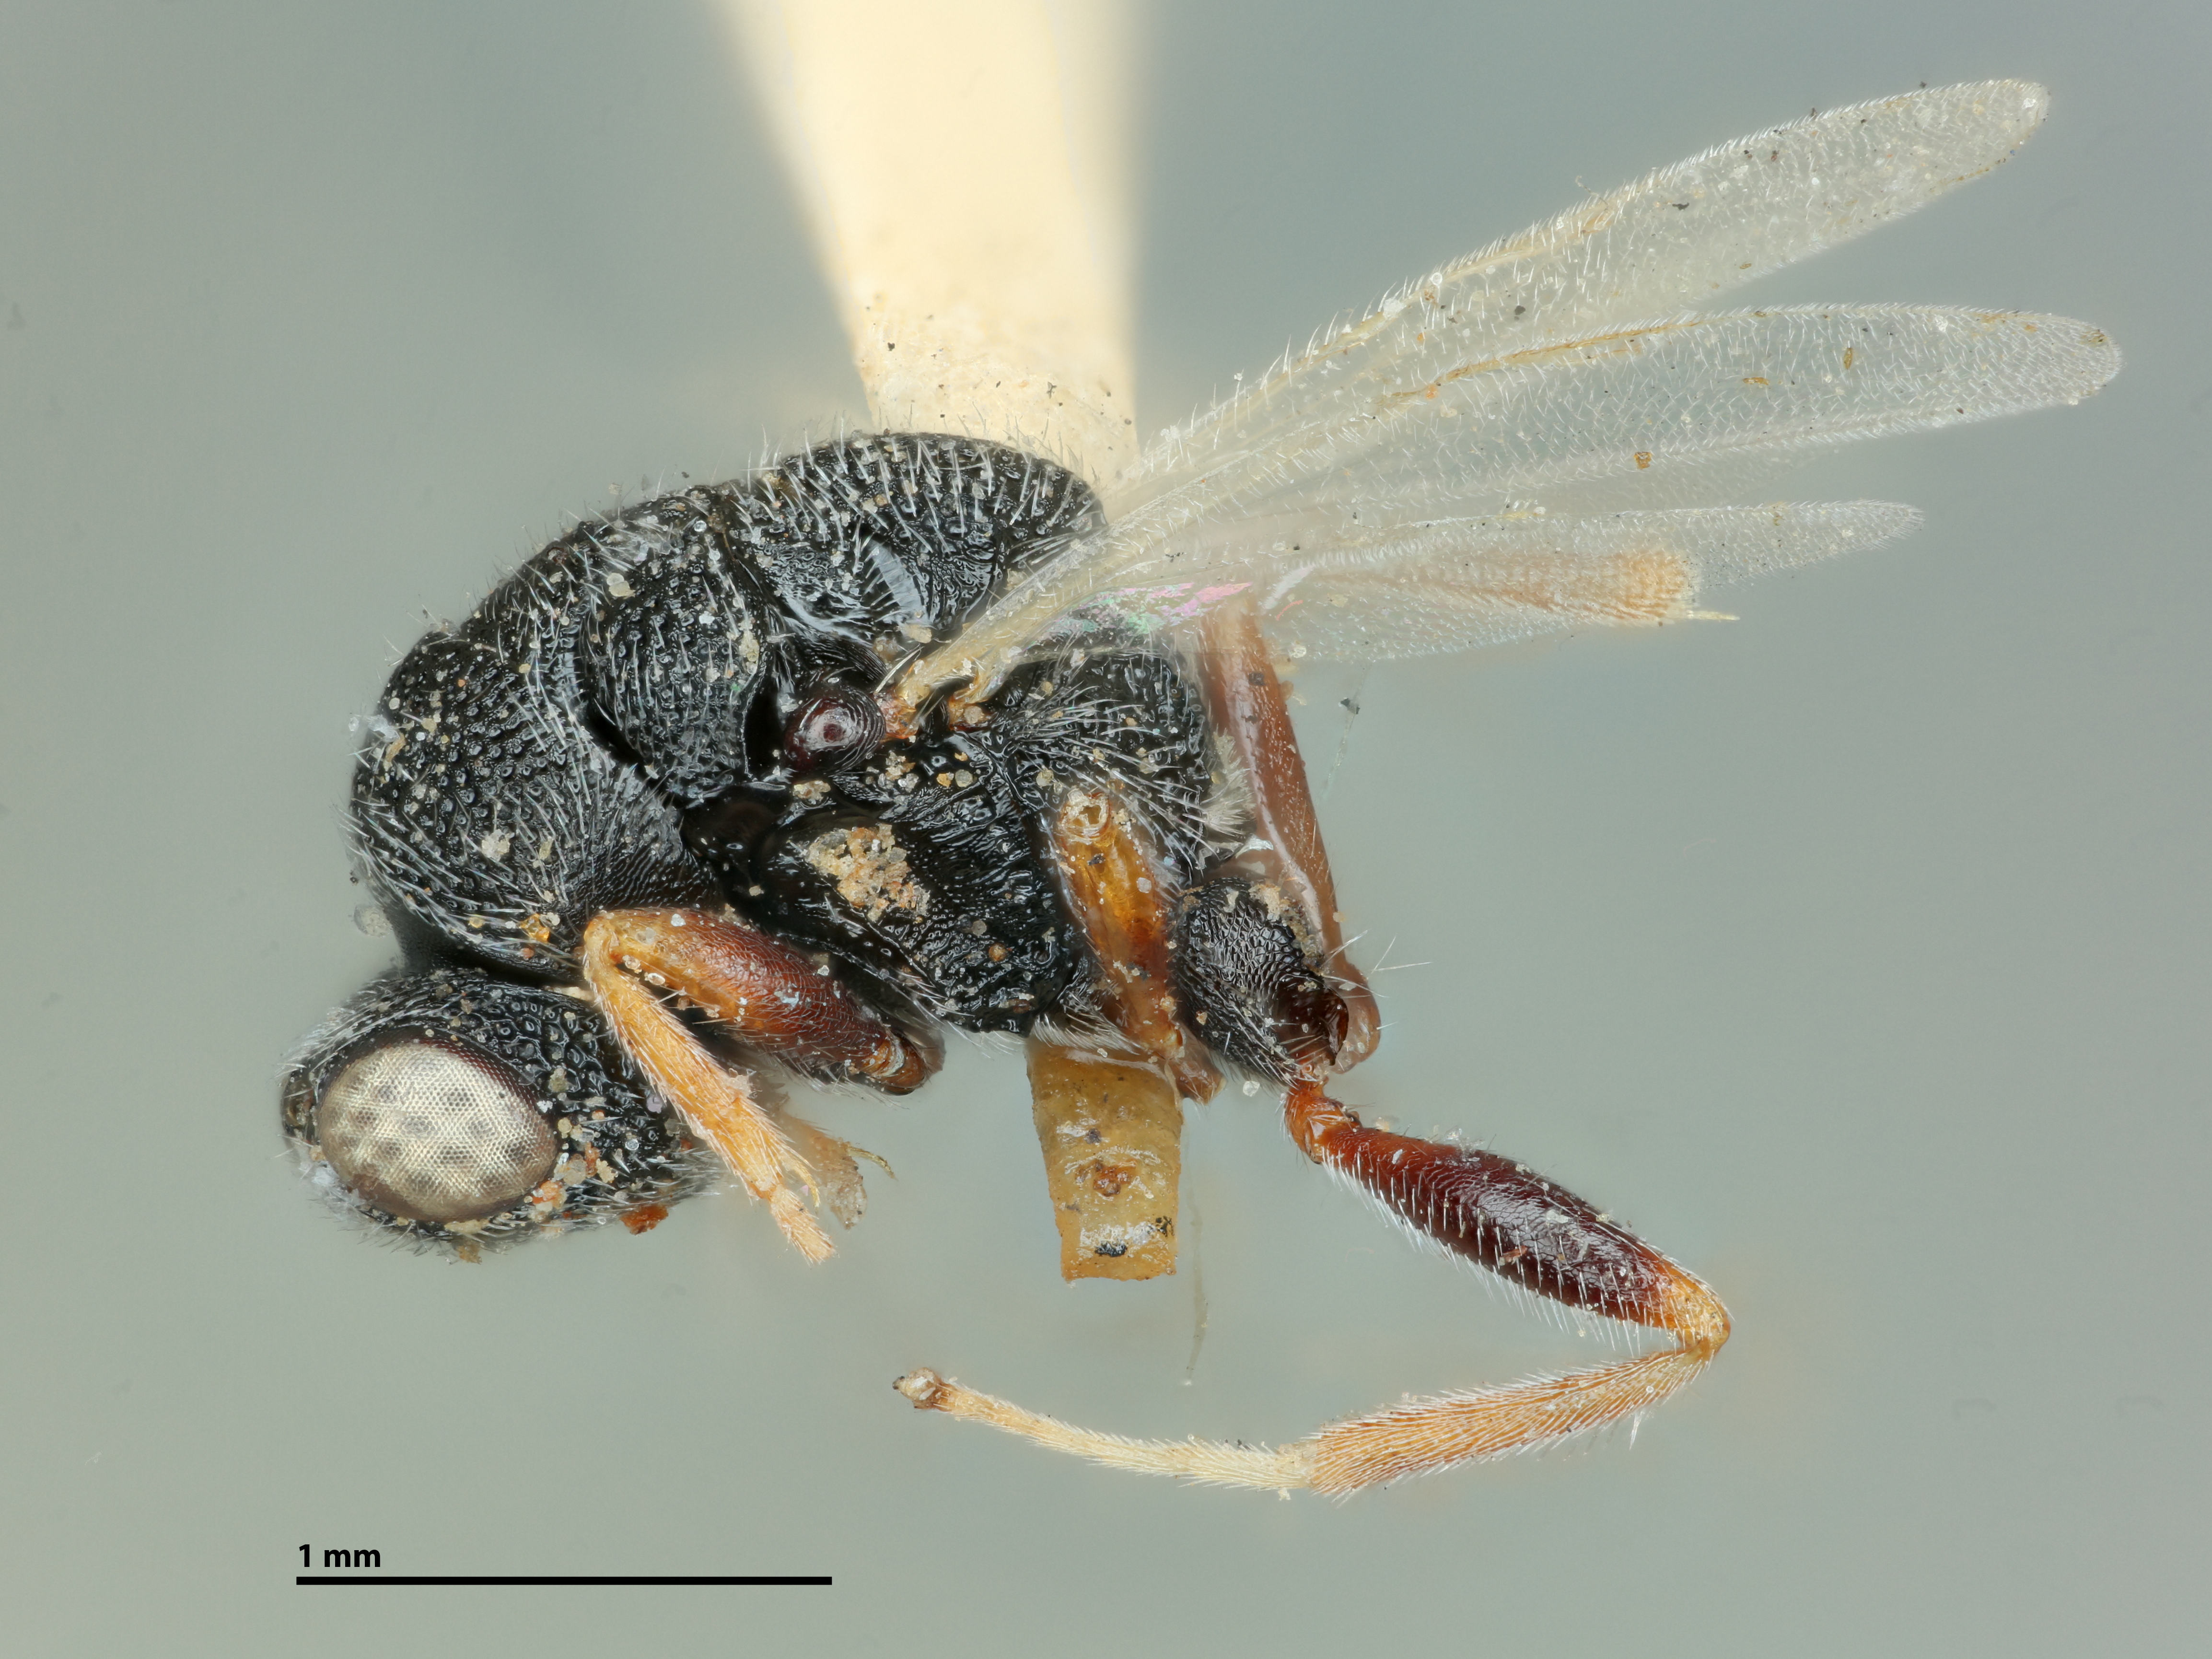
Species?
Bruchophagus herrerae
